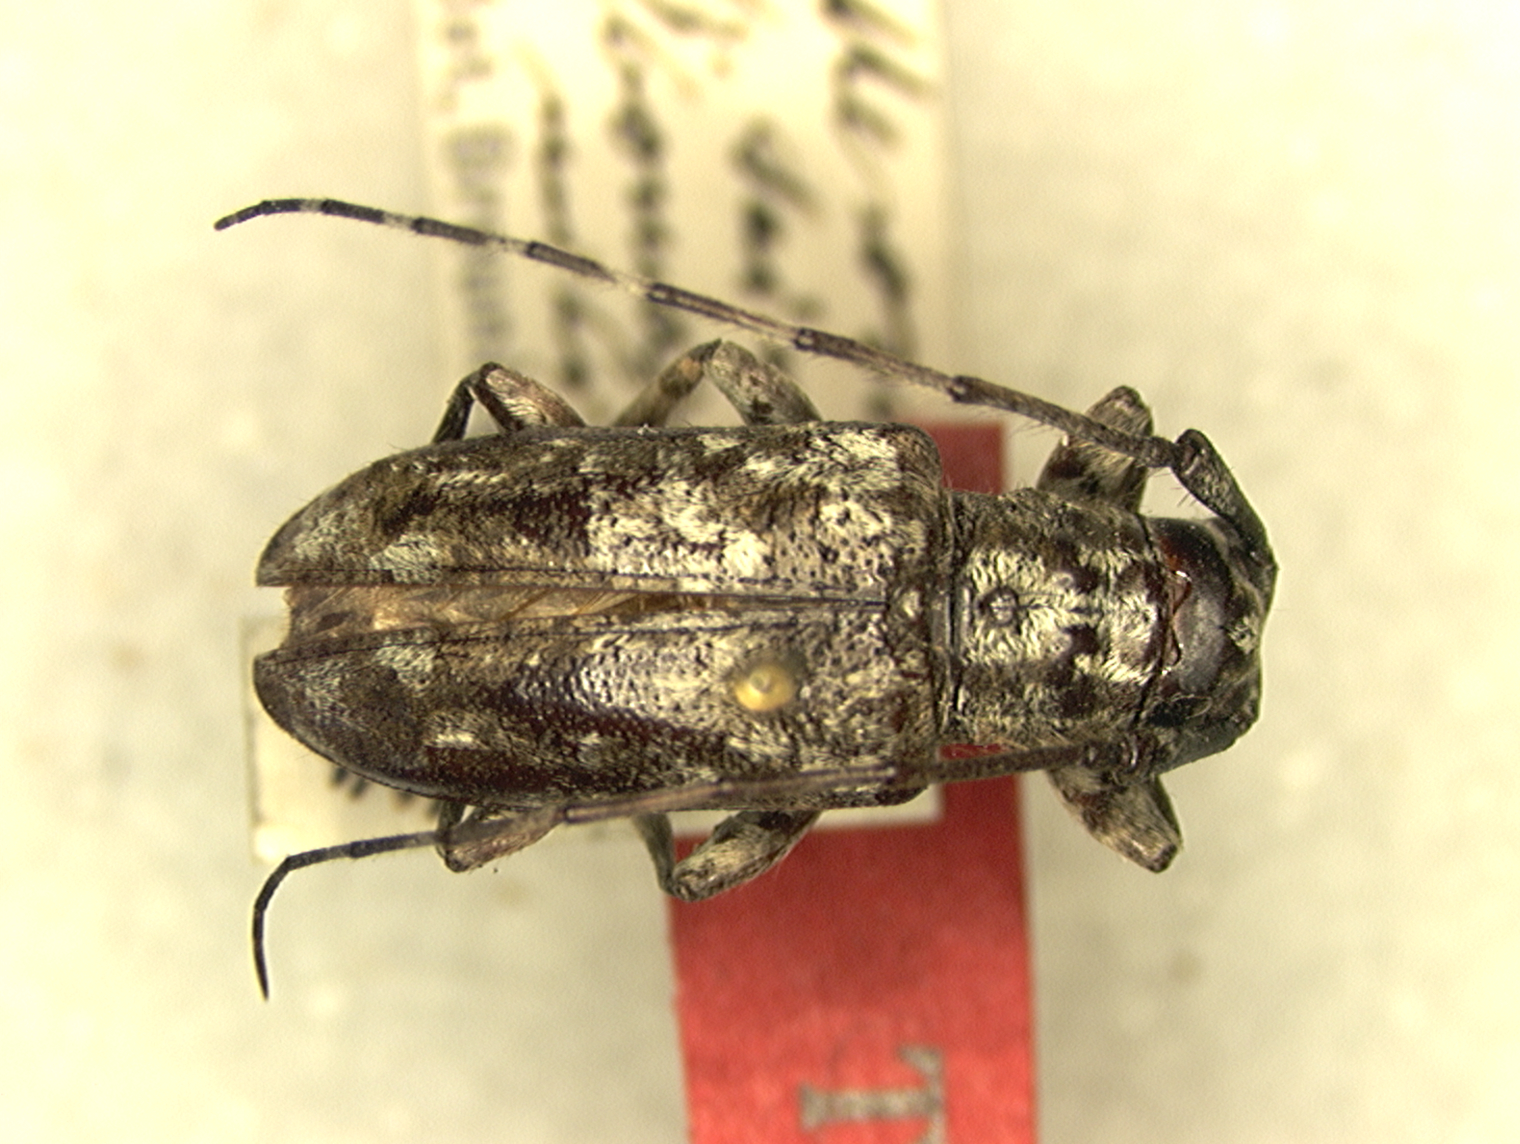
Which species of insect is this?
Mesosa albomarmorata
